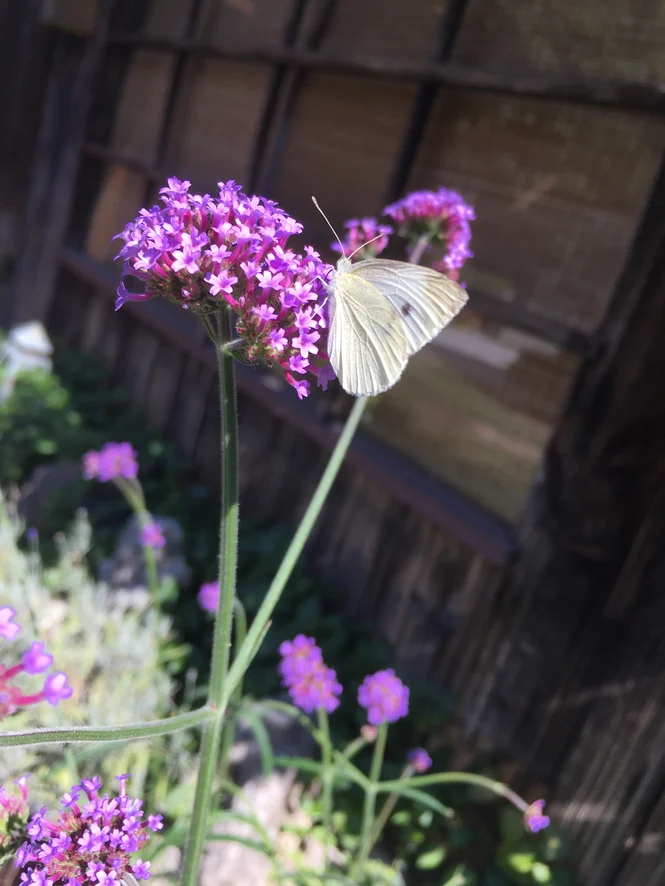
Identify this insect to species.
Pieris rapae
